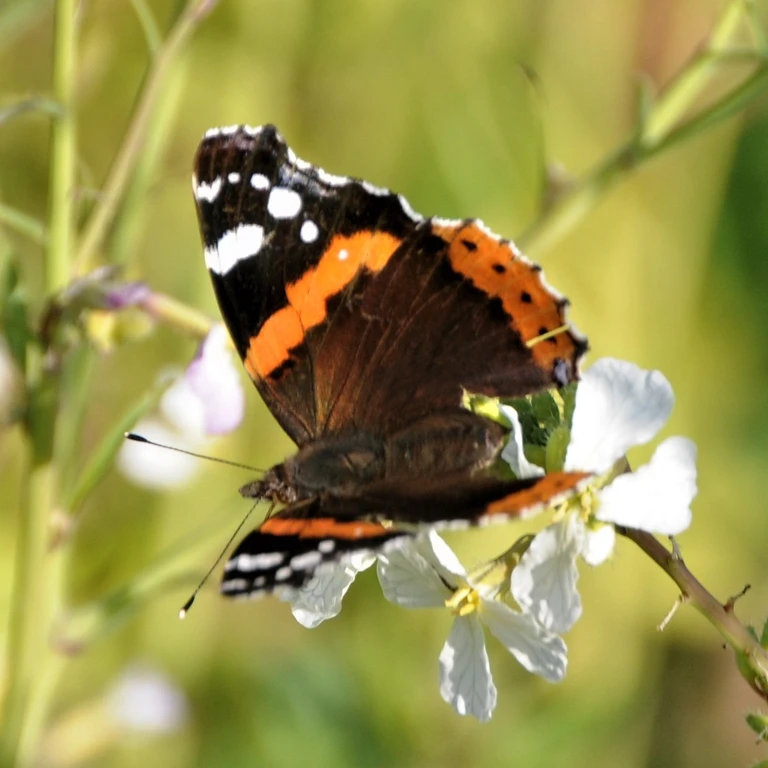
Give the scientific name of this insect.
Vanessa atalanta
